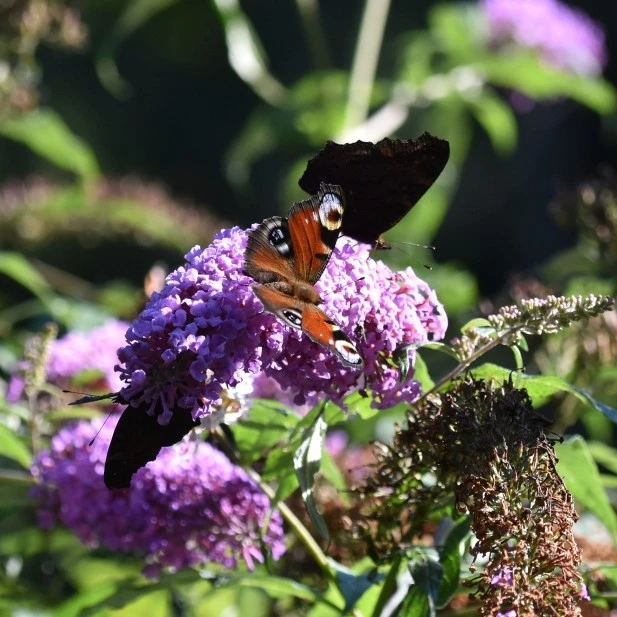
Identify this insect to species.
Aglais io
